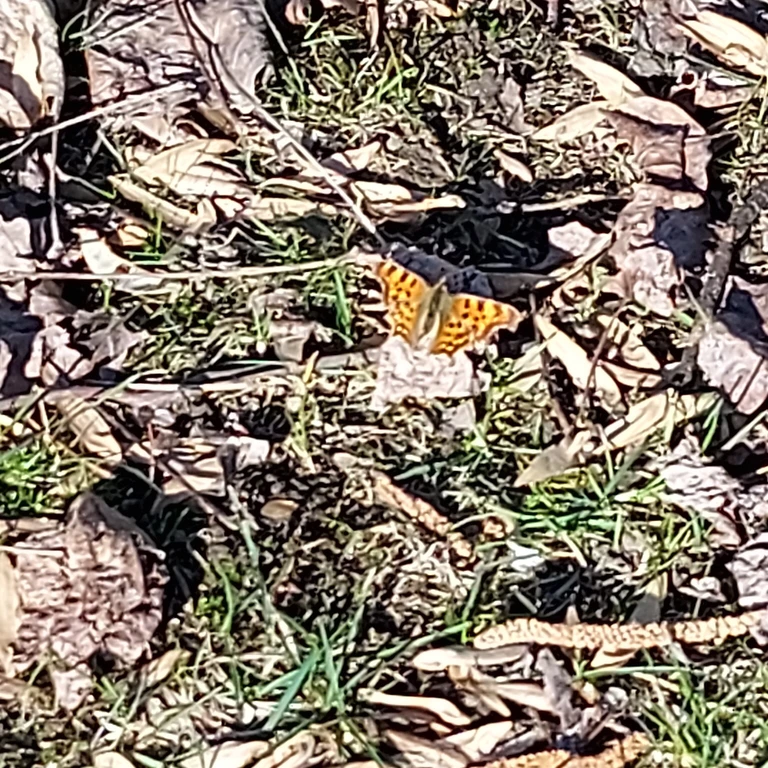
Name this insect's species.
Polygonia c-album
